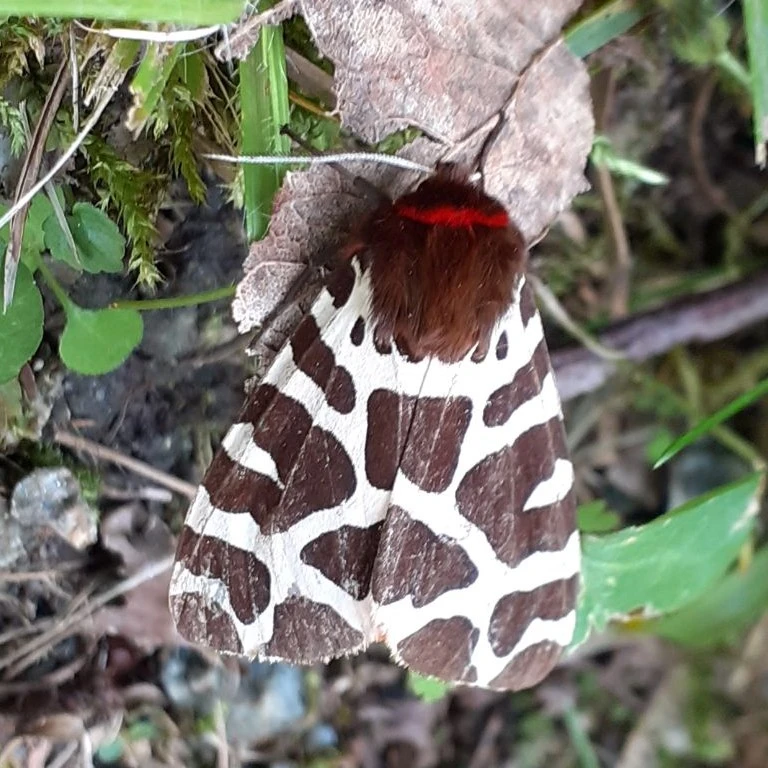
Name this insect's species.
Arctia caja
